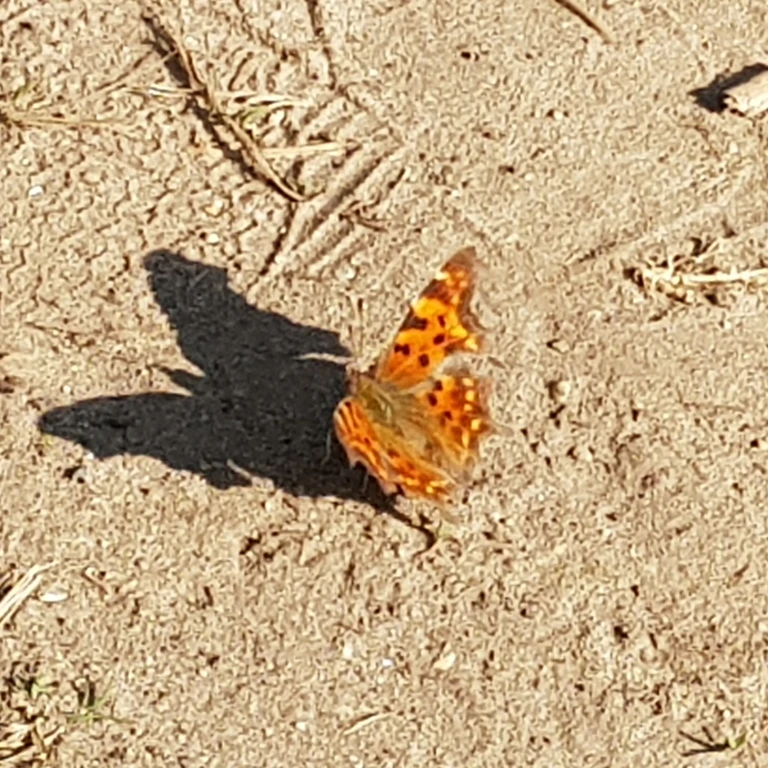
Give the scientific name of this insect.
Polygonia c-album
